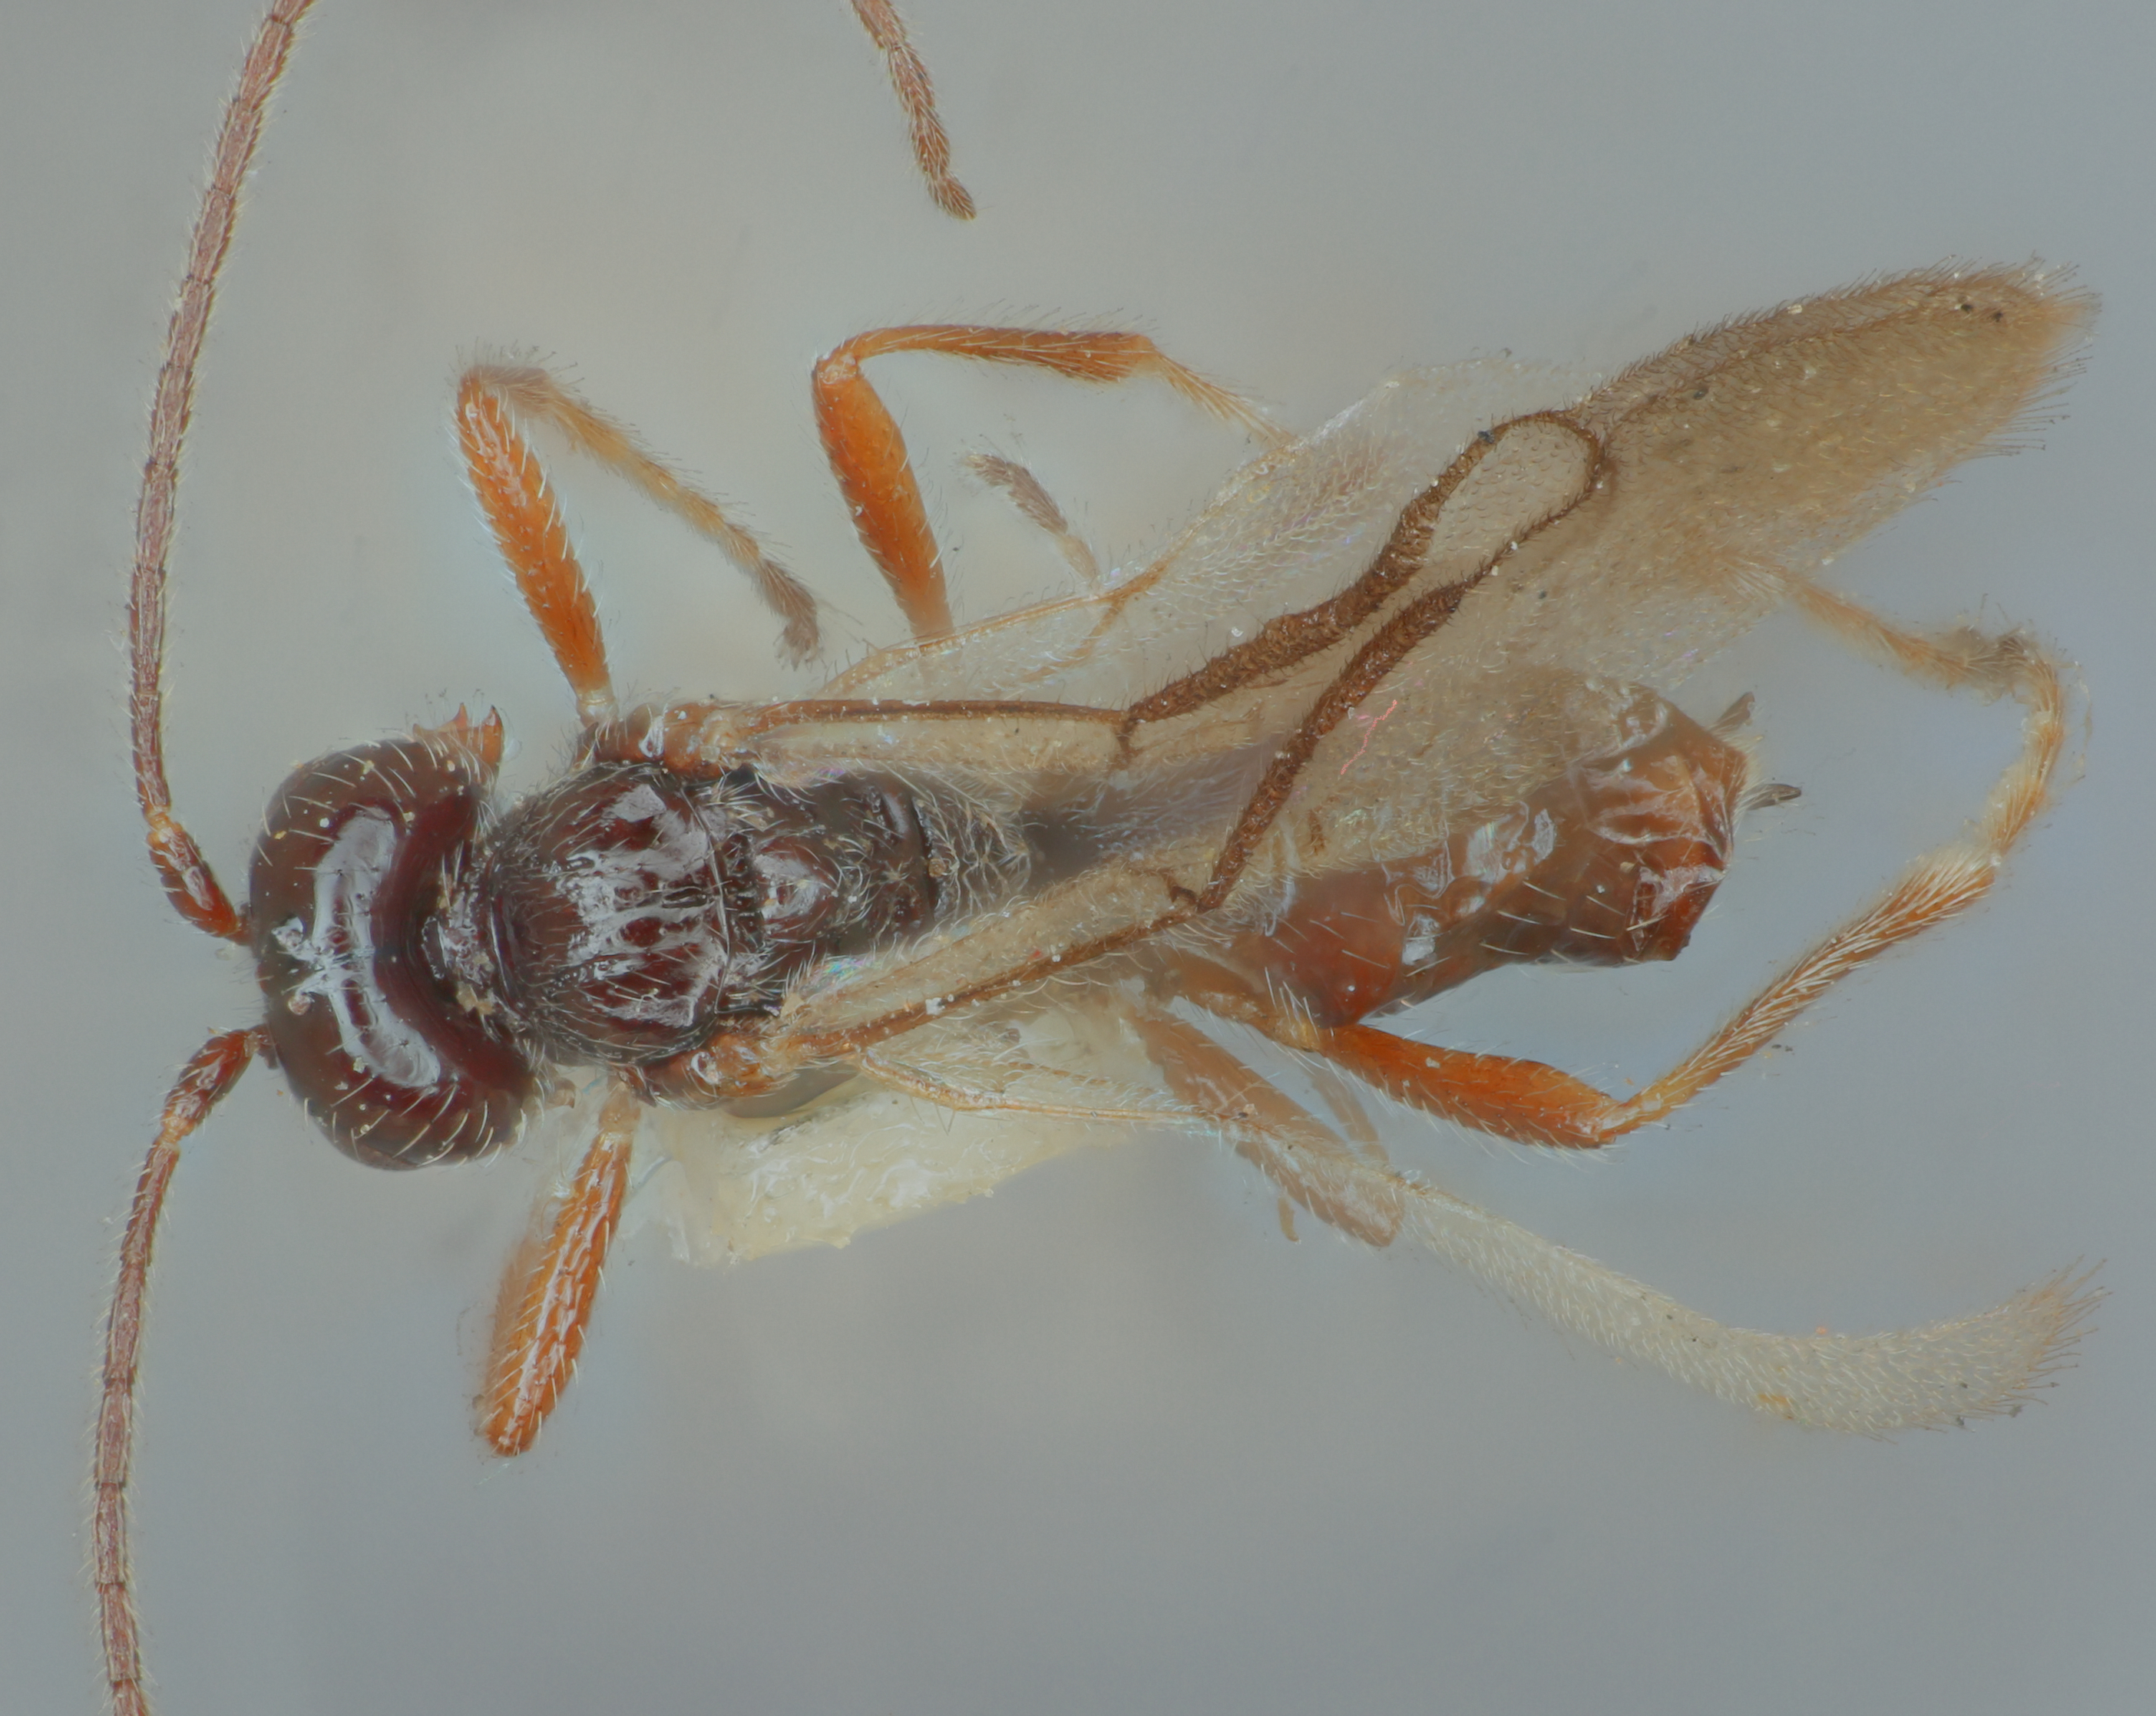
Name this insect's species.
Gyrocampa alaskensis
